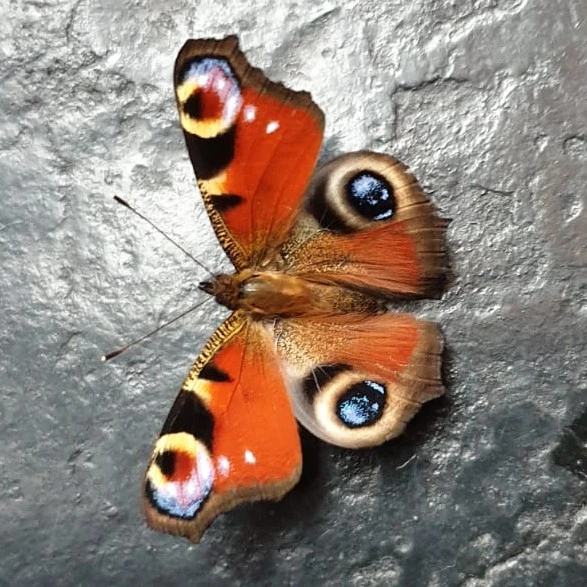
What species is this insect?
Aglais io
